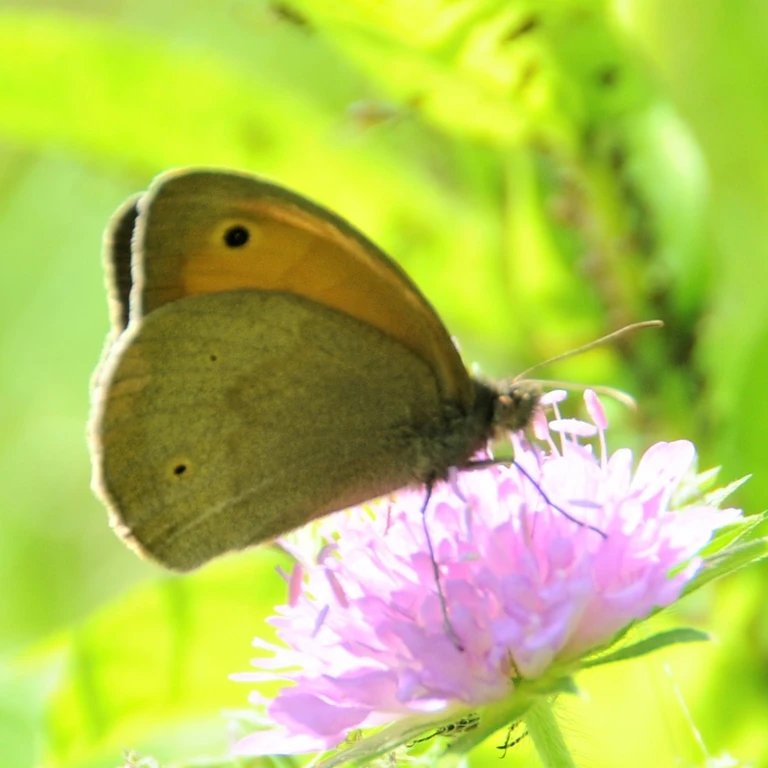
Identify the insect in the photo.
Maniola jurtina
